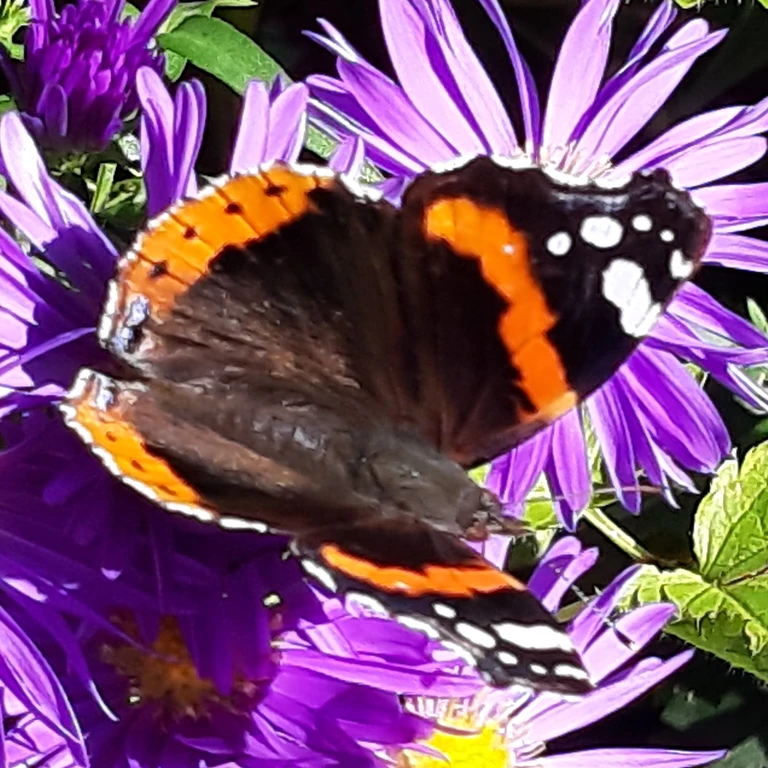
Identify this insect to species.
Vanessa atalanta
